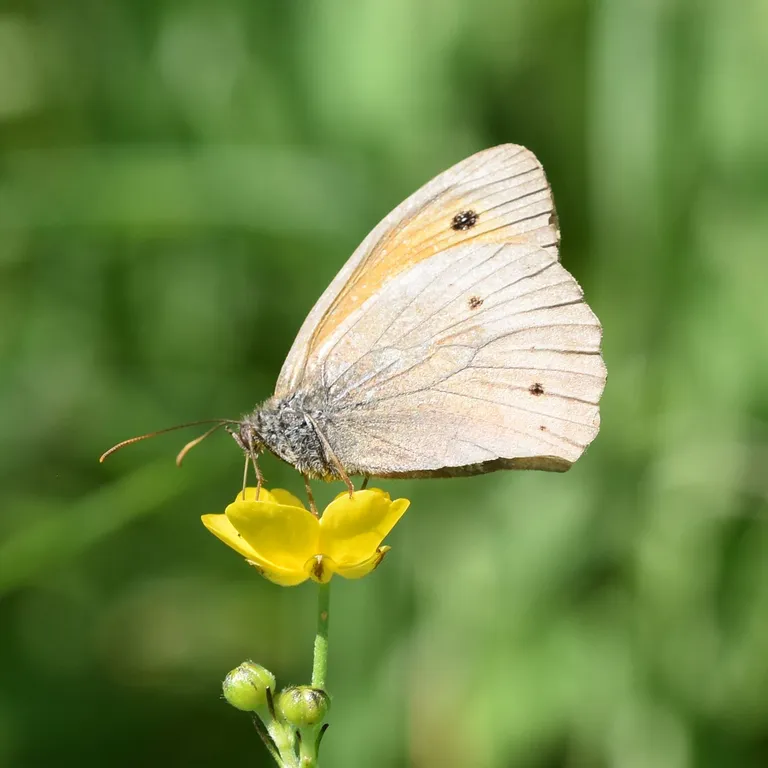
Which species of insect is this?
Maniola jurtina
